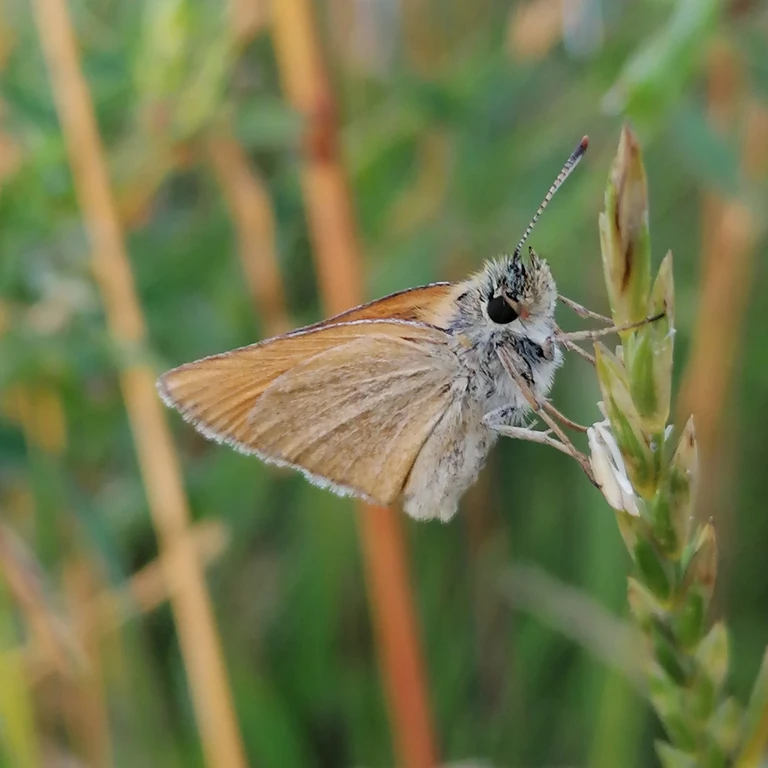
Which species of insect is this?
Thymelicus sylvestris
